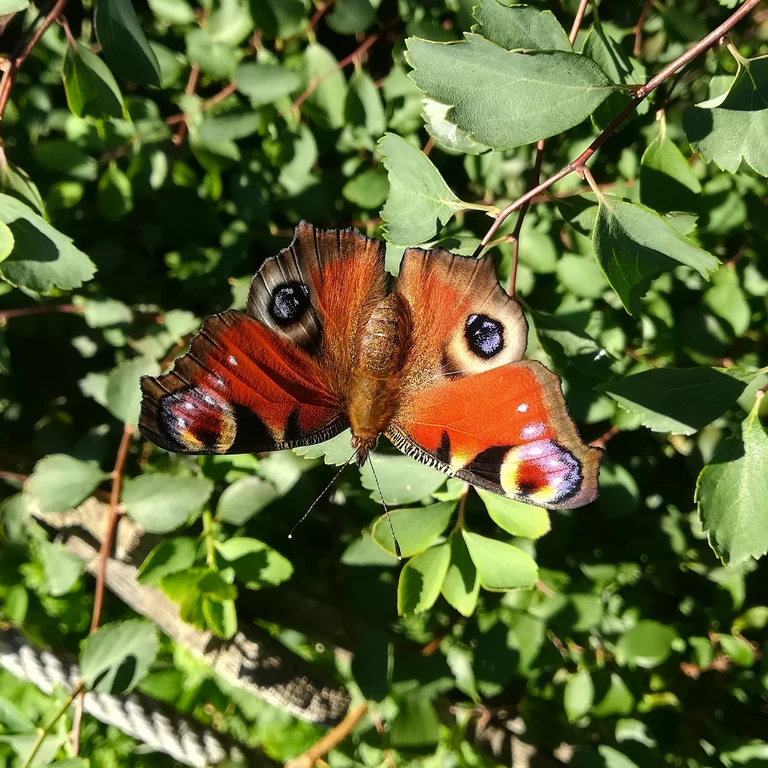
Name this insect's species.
Aglais io
